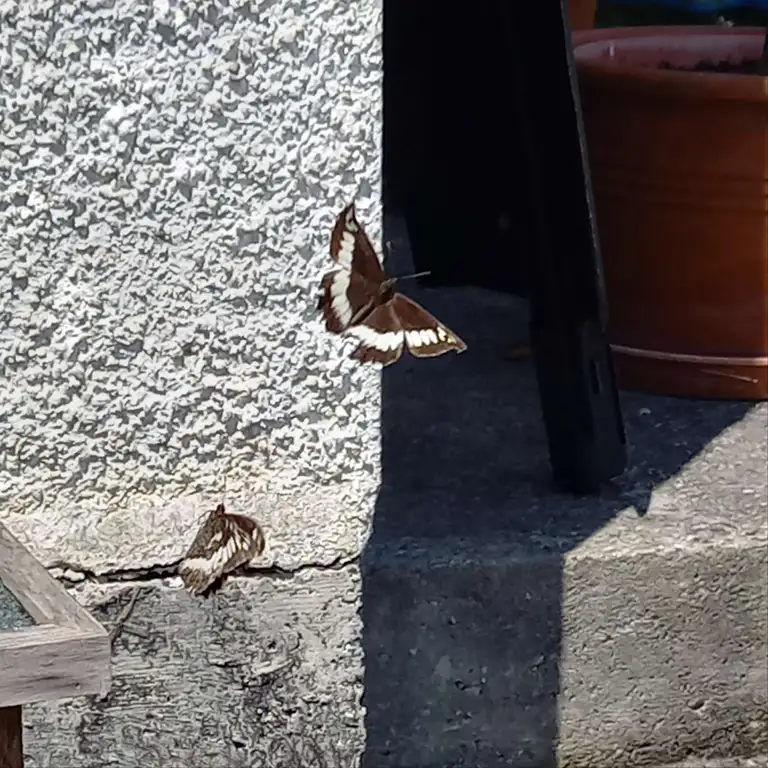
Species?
Brintesia circe
